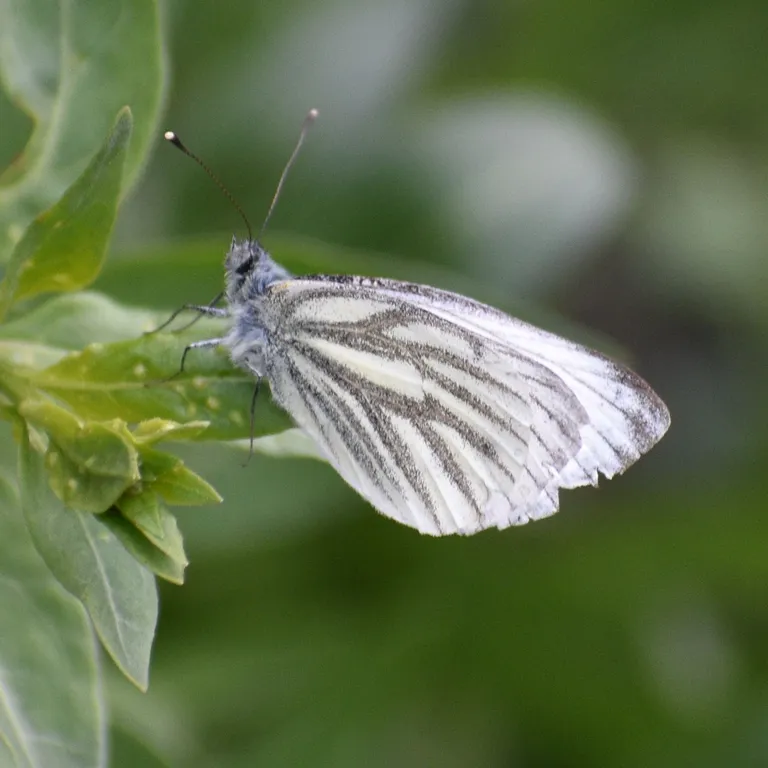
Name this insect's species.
Pieris napi
